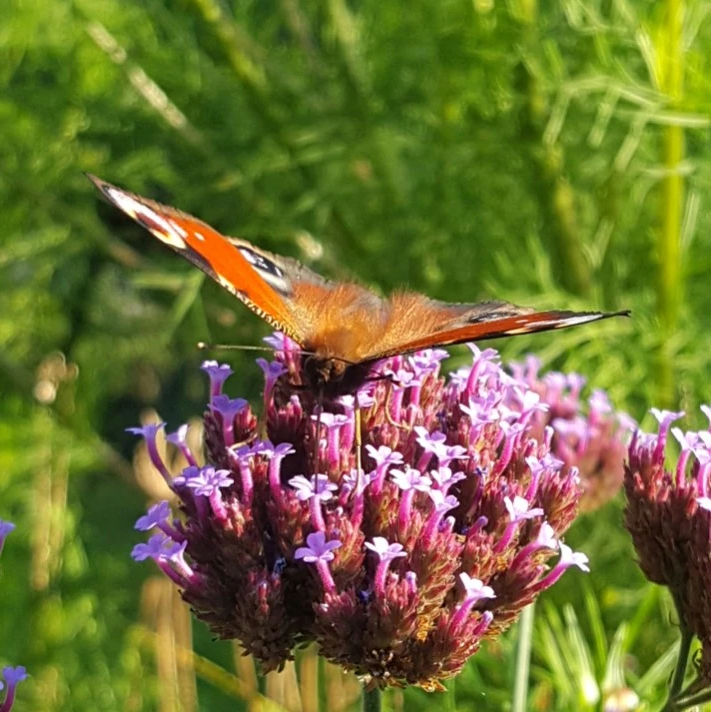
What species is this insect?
Aglais io
